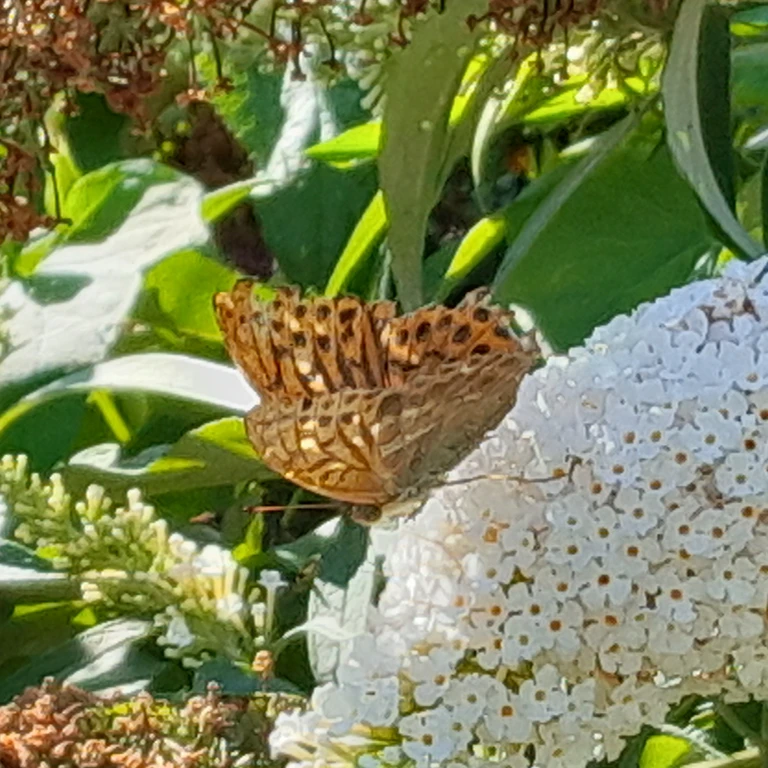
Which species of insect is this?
Argynnis paphia
